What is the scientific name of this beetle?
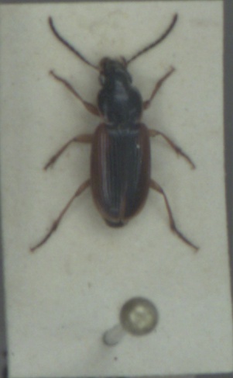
Stenolophus mixtus
